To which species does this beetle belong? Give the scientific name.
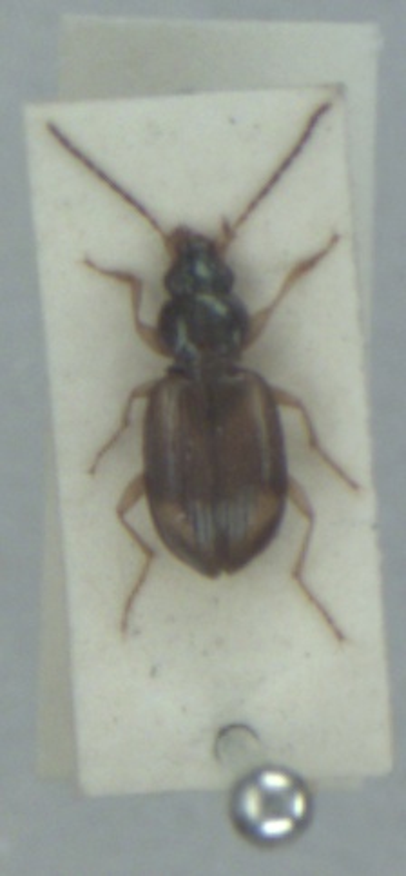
Bembidion tetracolum
